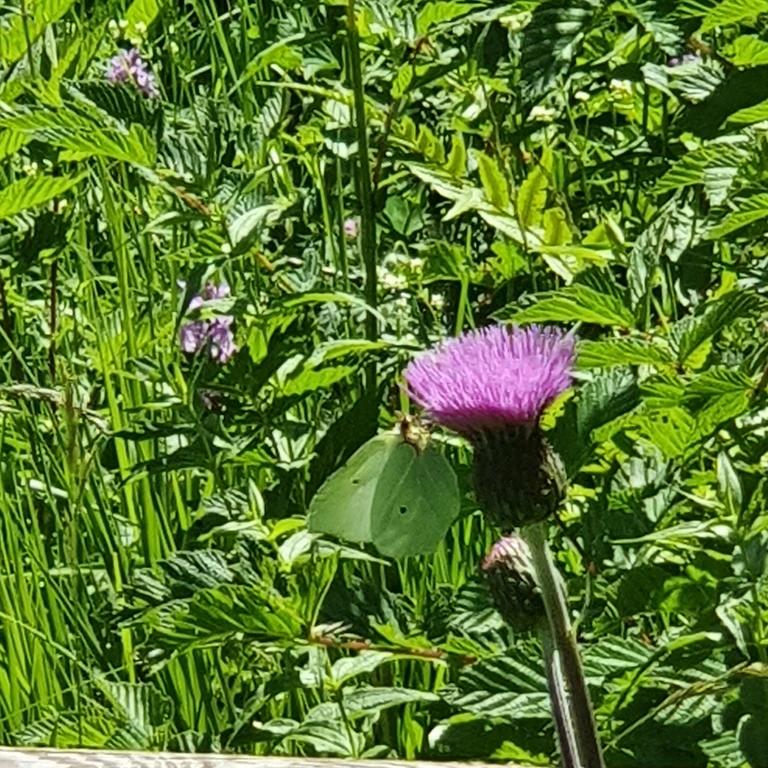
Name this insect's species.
Gonepteryx rhamni
